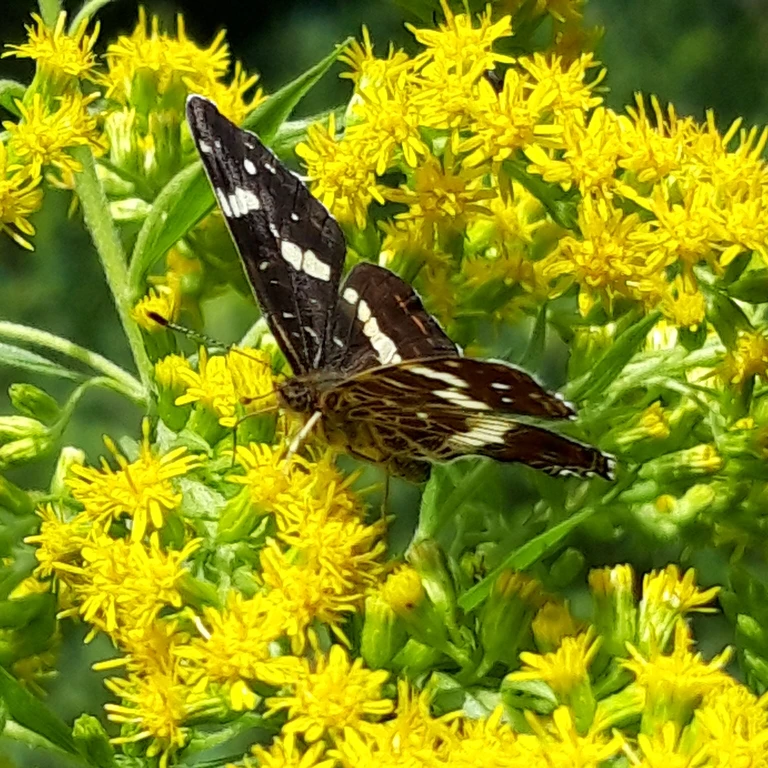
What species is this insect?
Araschnia levana
